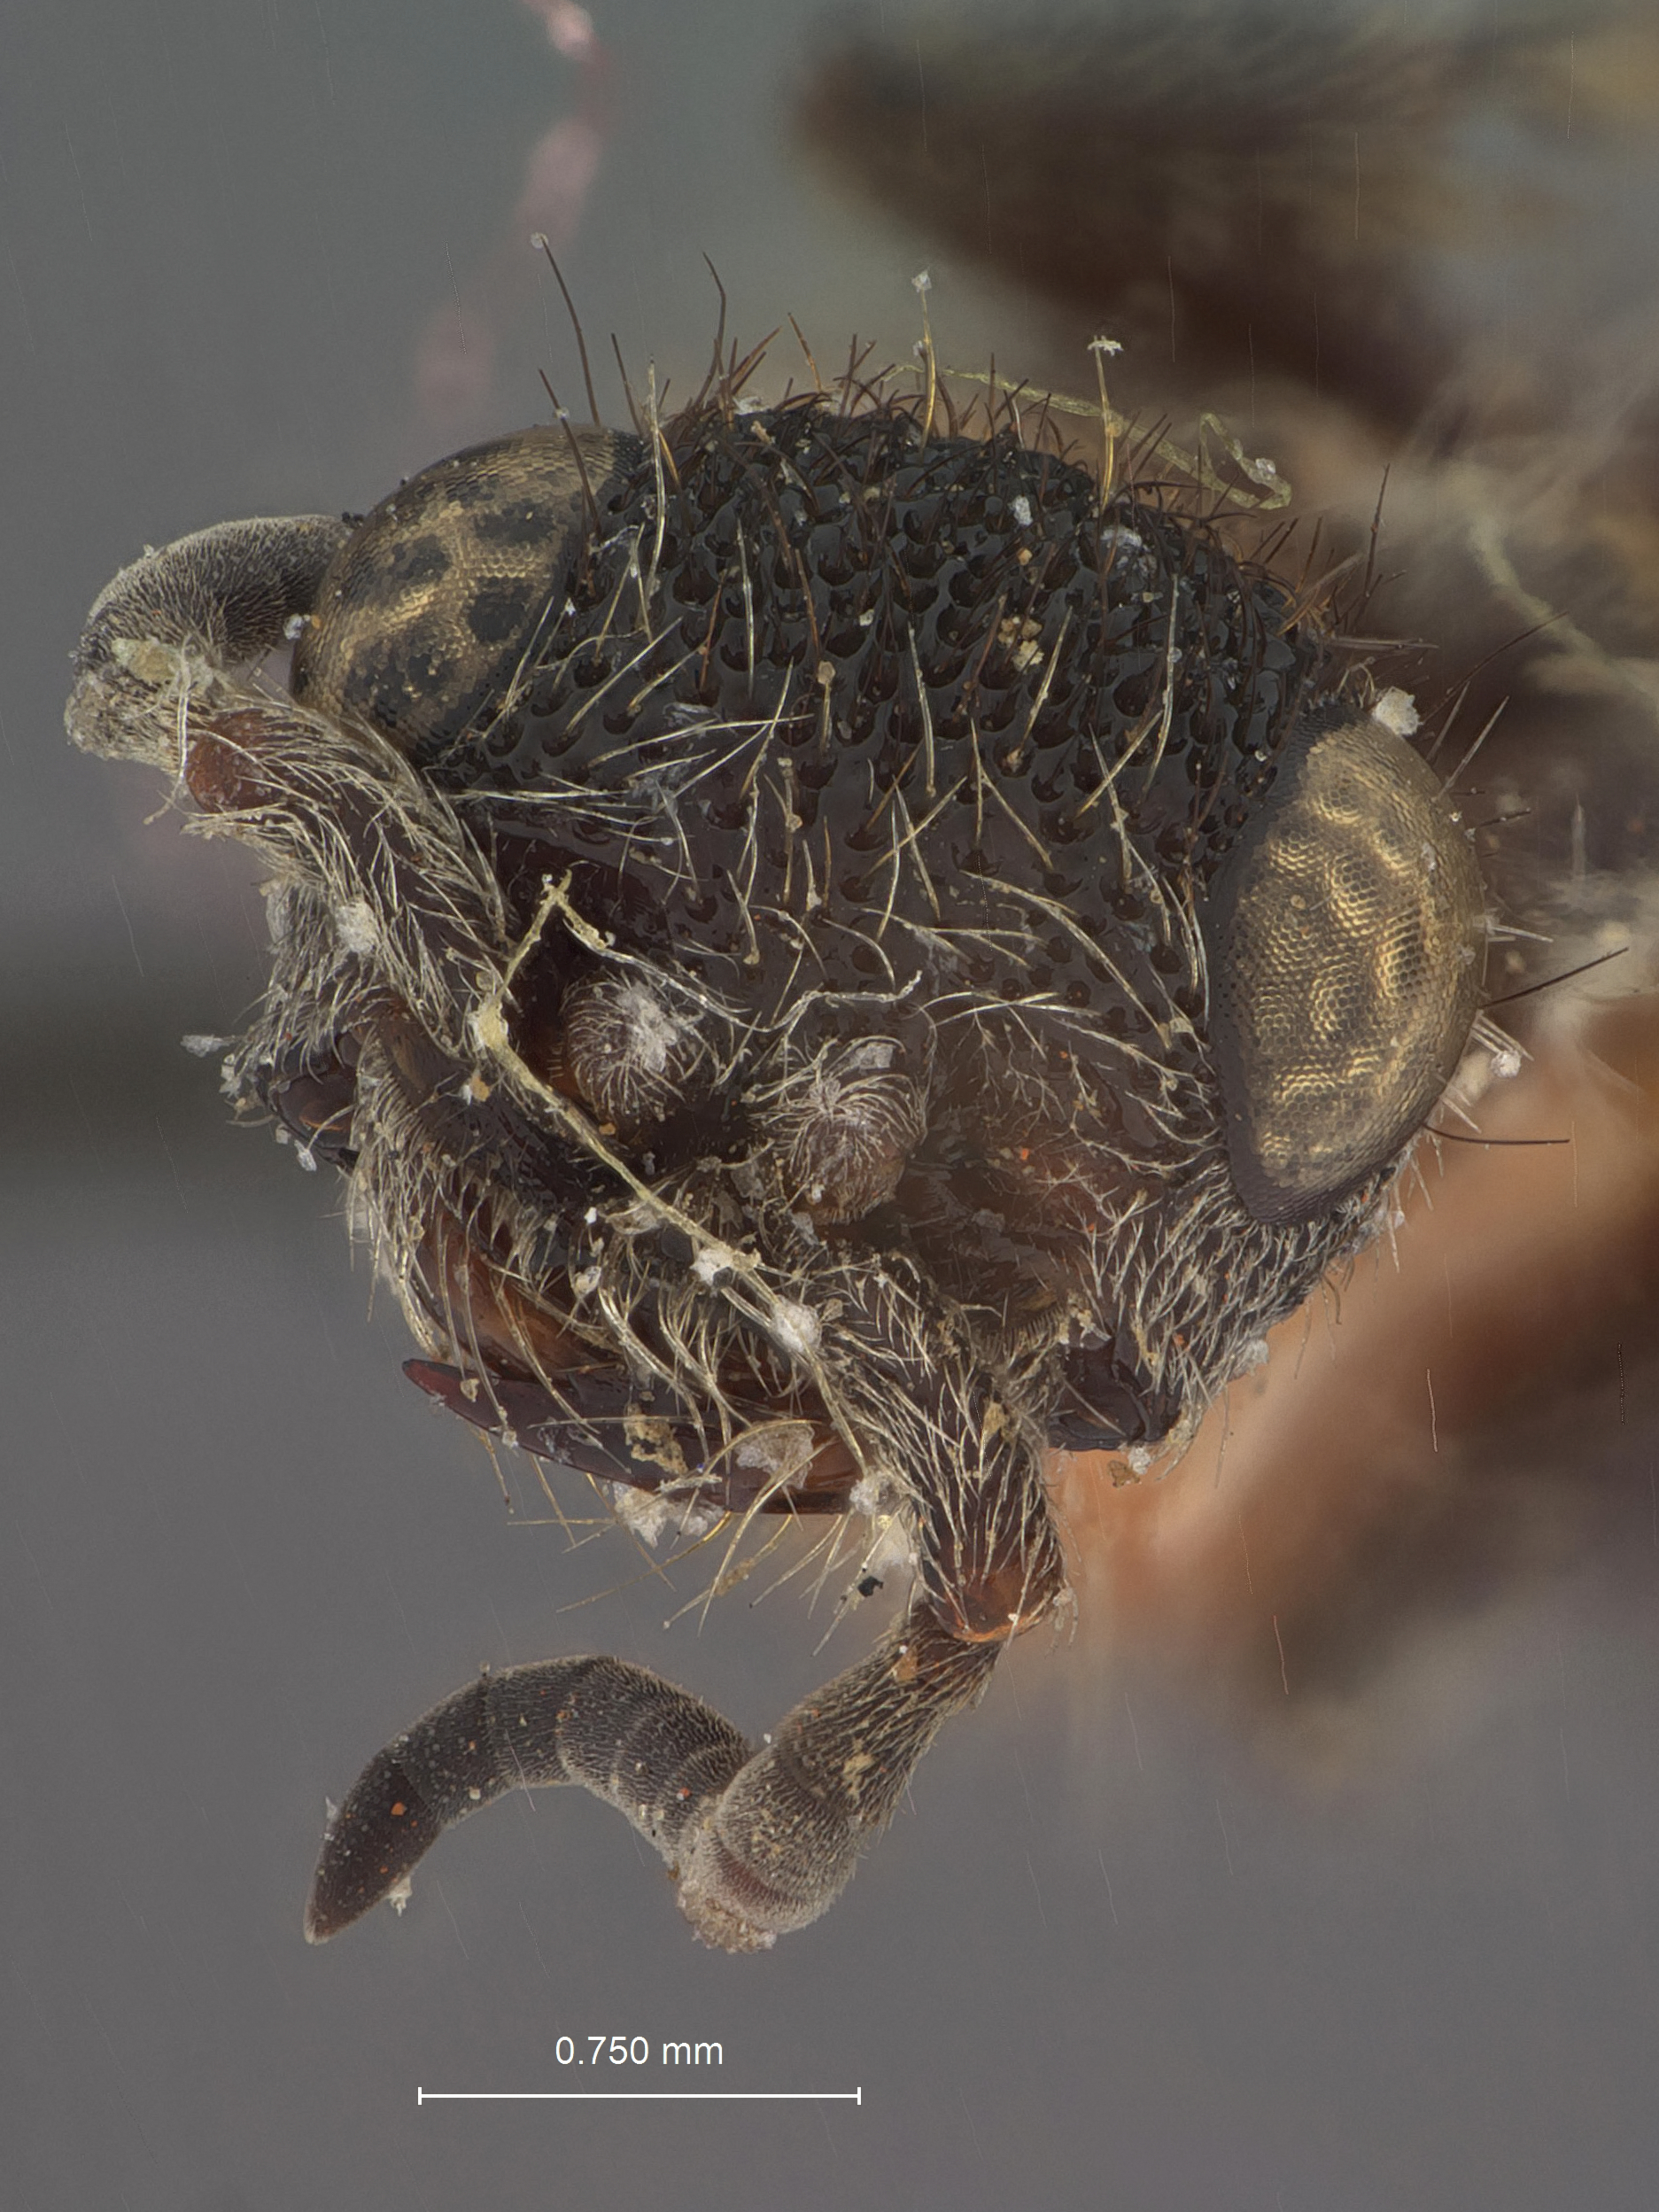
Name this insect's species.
Timulla dominica
